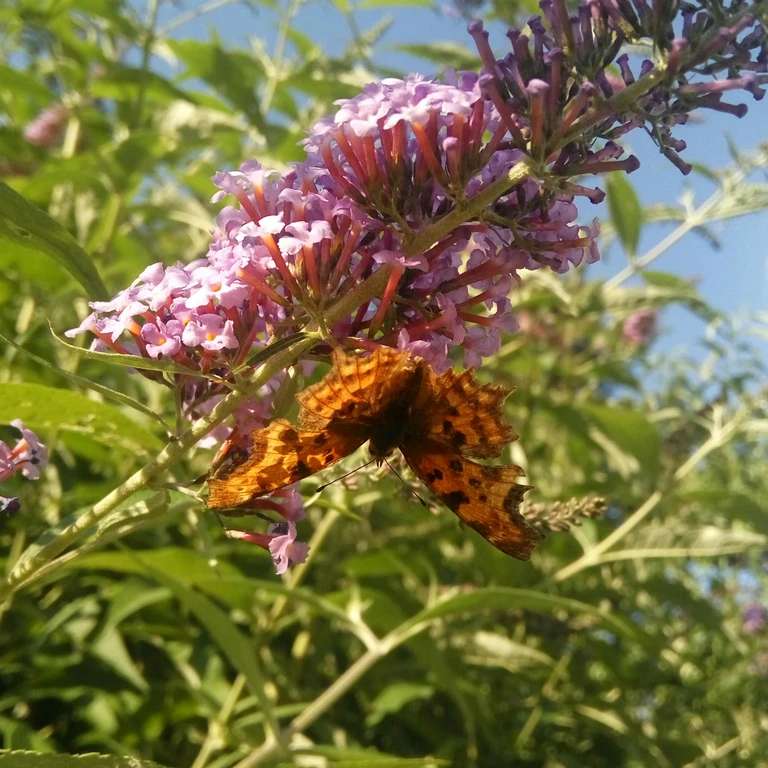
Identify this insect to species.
Polygonia c-album
